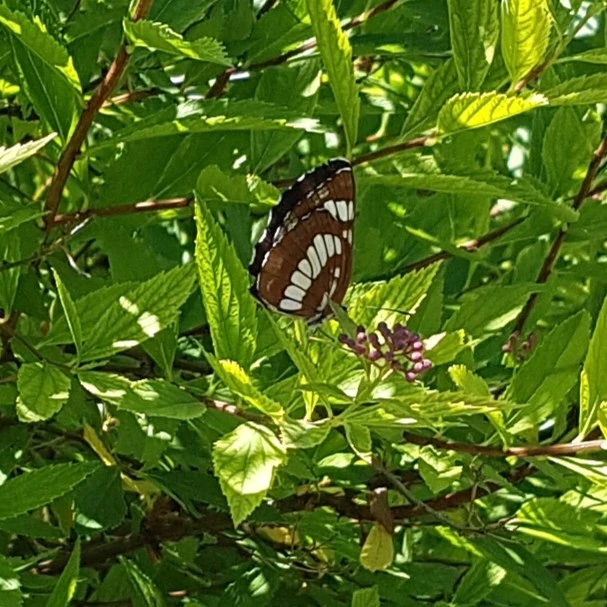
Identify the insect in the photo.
Neptis rivularis
